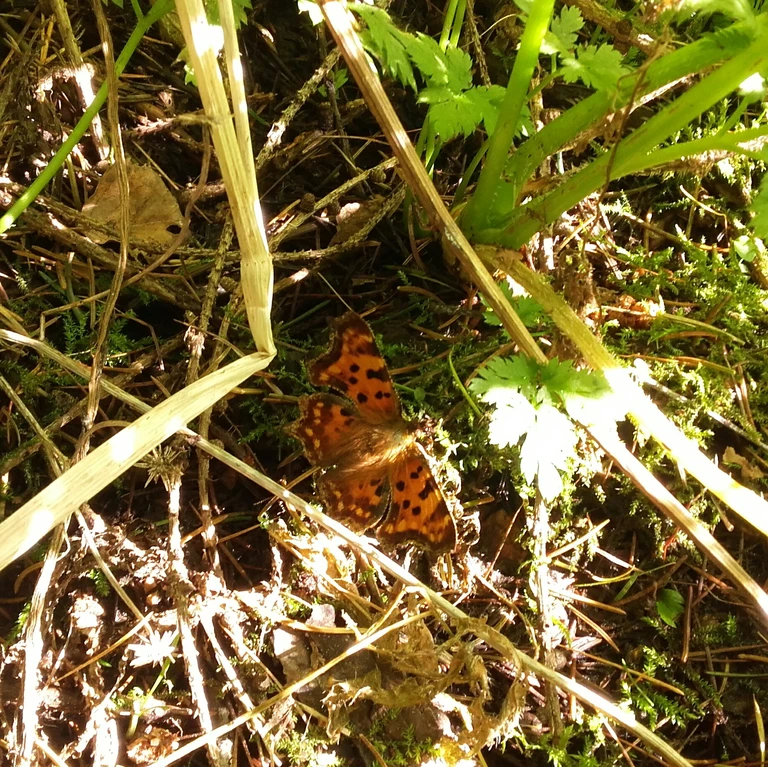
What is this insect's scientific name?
Polygonia c-album
